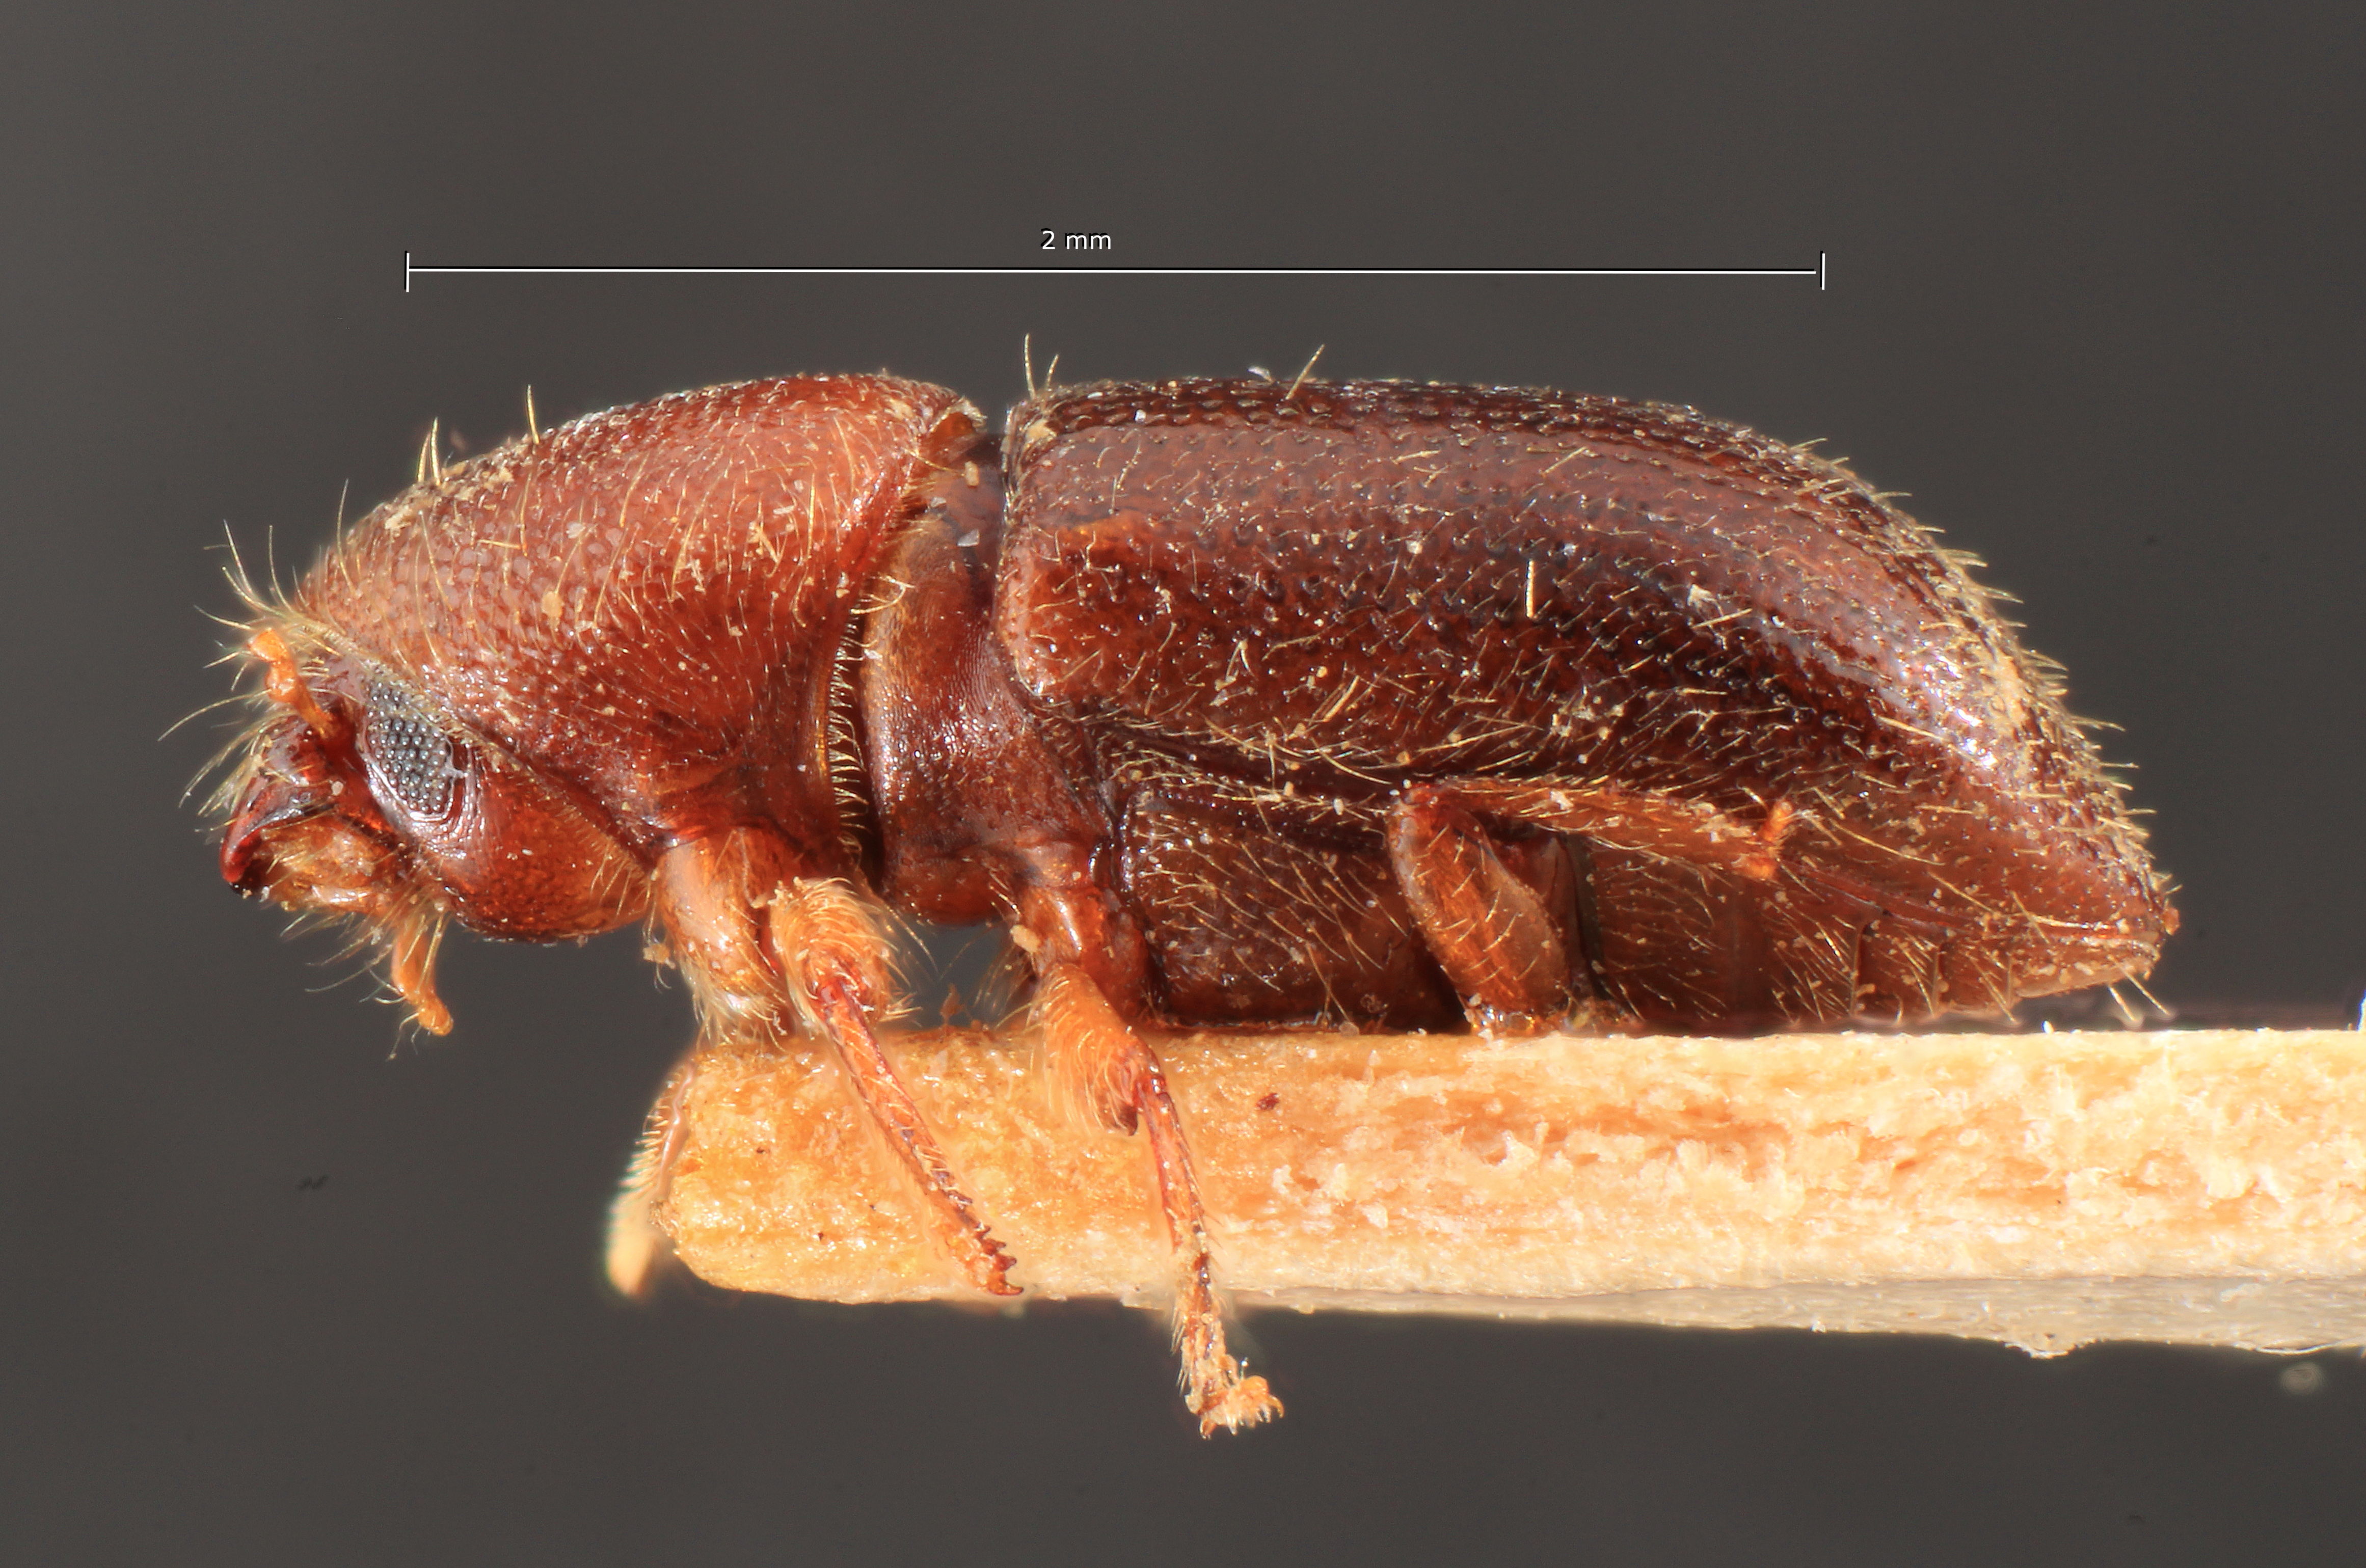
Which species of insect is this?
Thamnurgides uniseriatus
